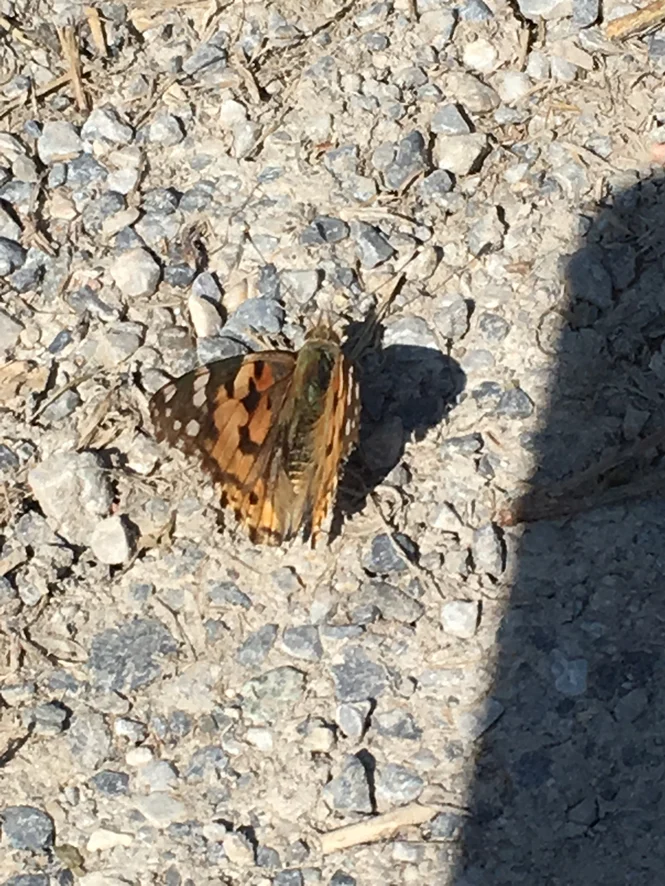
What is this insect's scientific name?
Vanessa cardui
